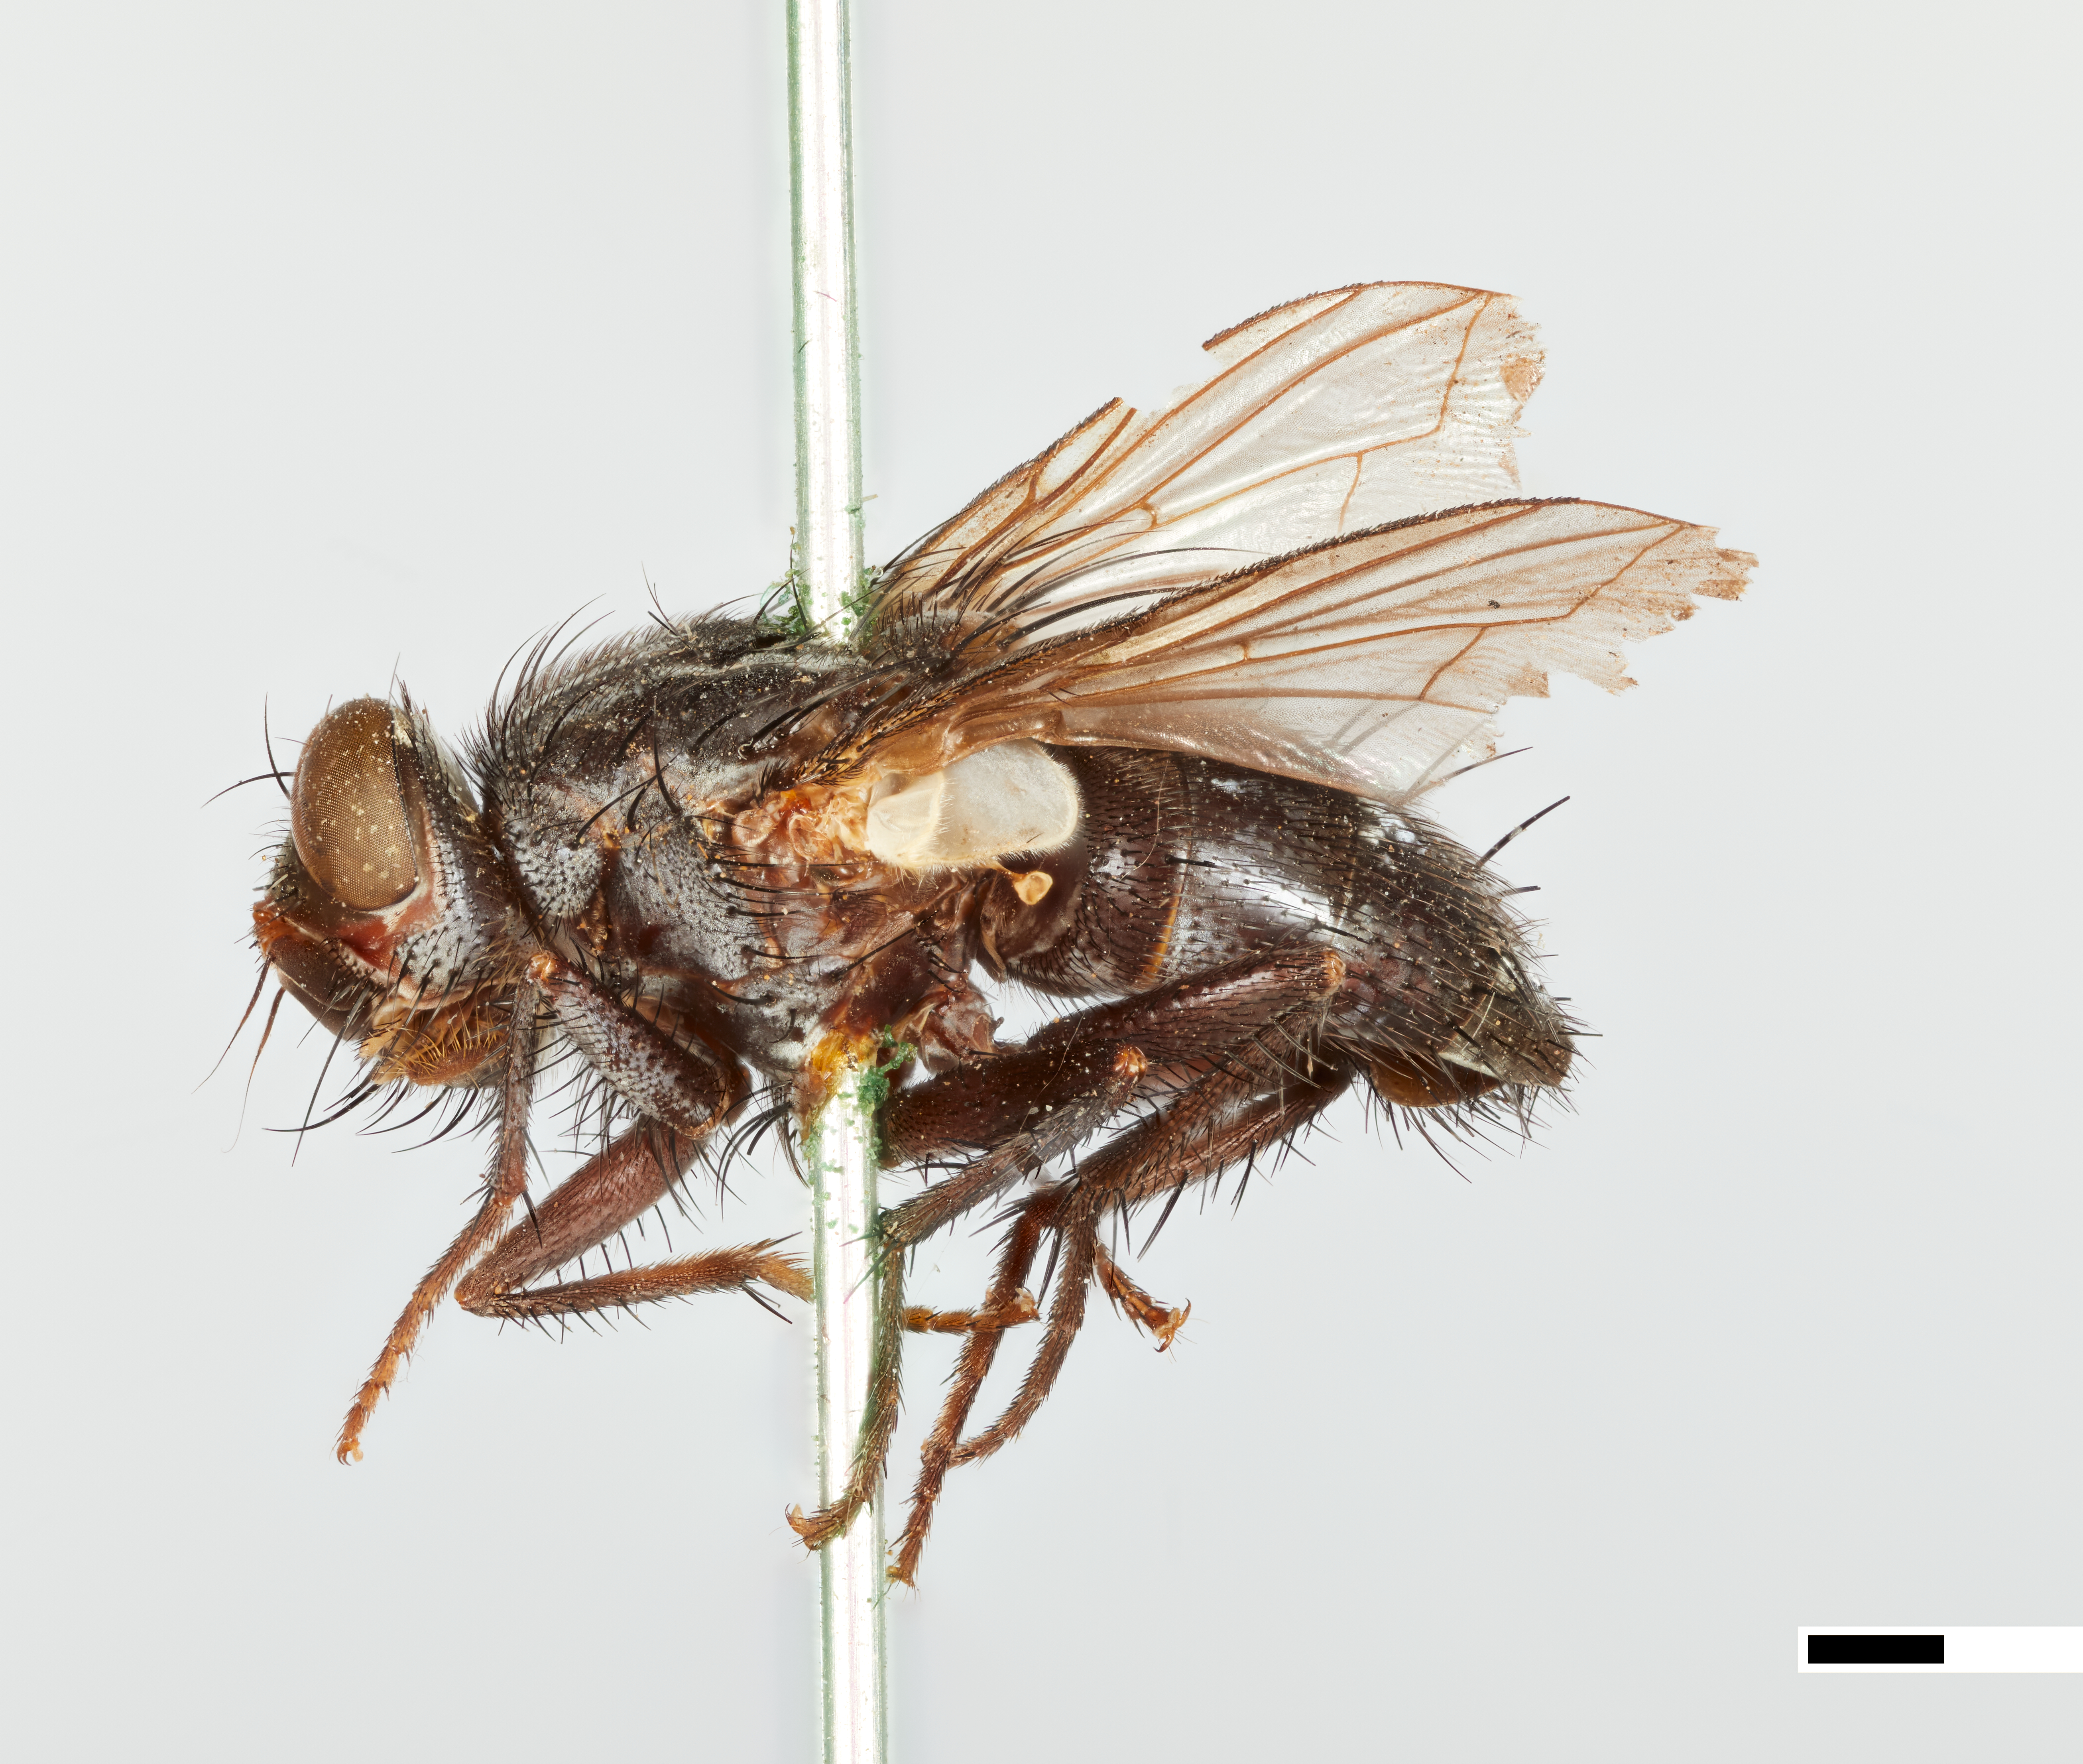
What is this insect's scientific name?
Sturmia occidentalis
